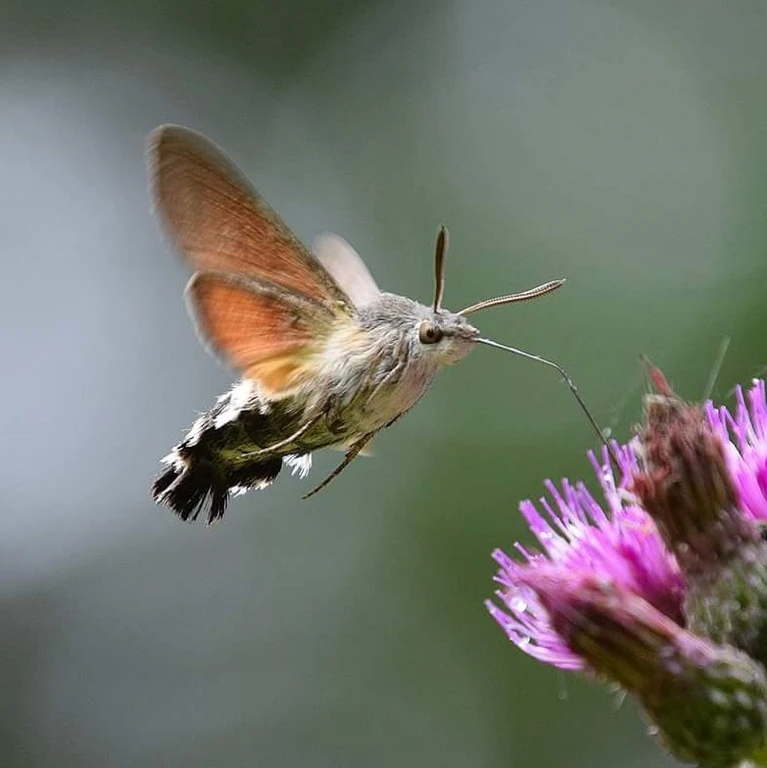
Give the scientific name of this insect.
Macroglossum stellatarum
